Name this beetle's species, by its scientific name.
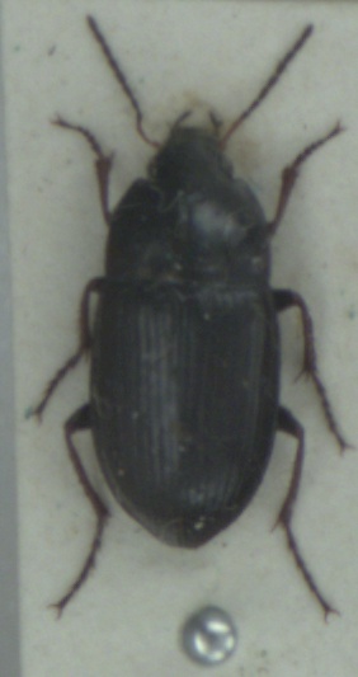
Amara similata
